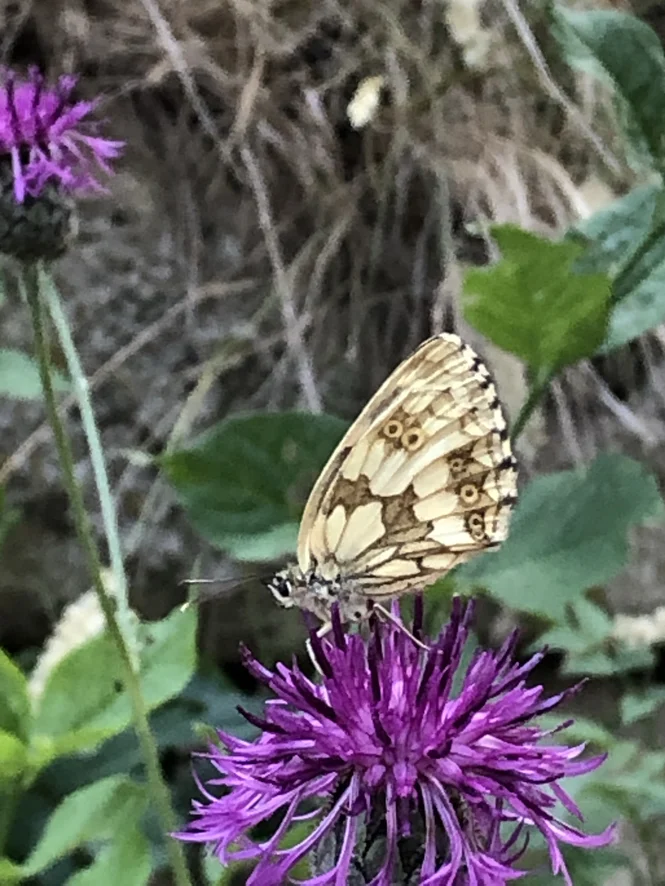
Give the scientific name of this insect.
Melanargia galathea
